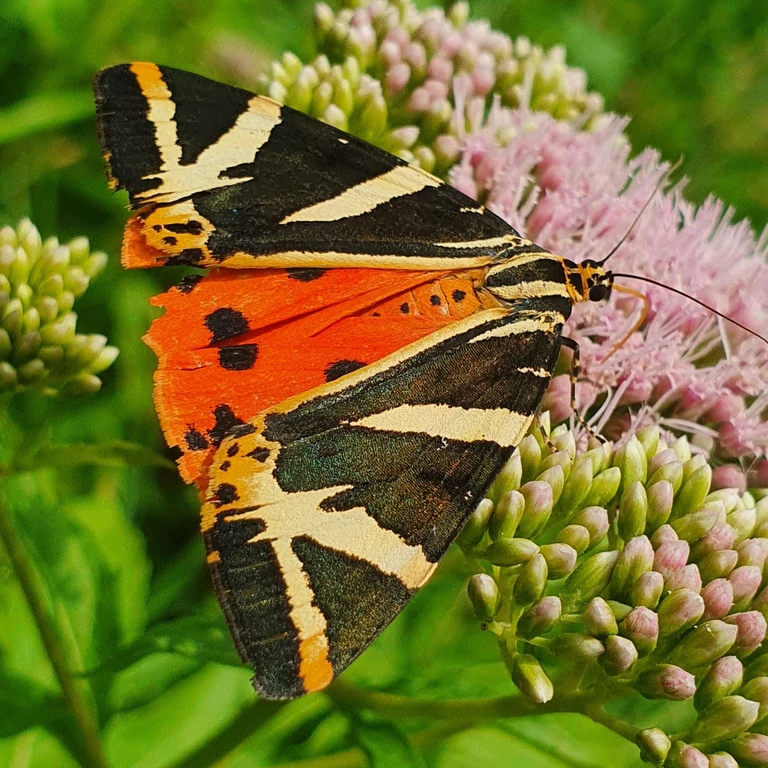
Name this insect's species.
Euplagia quadripunctaria
